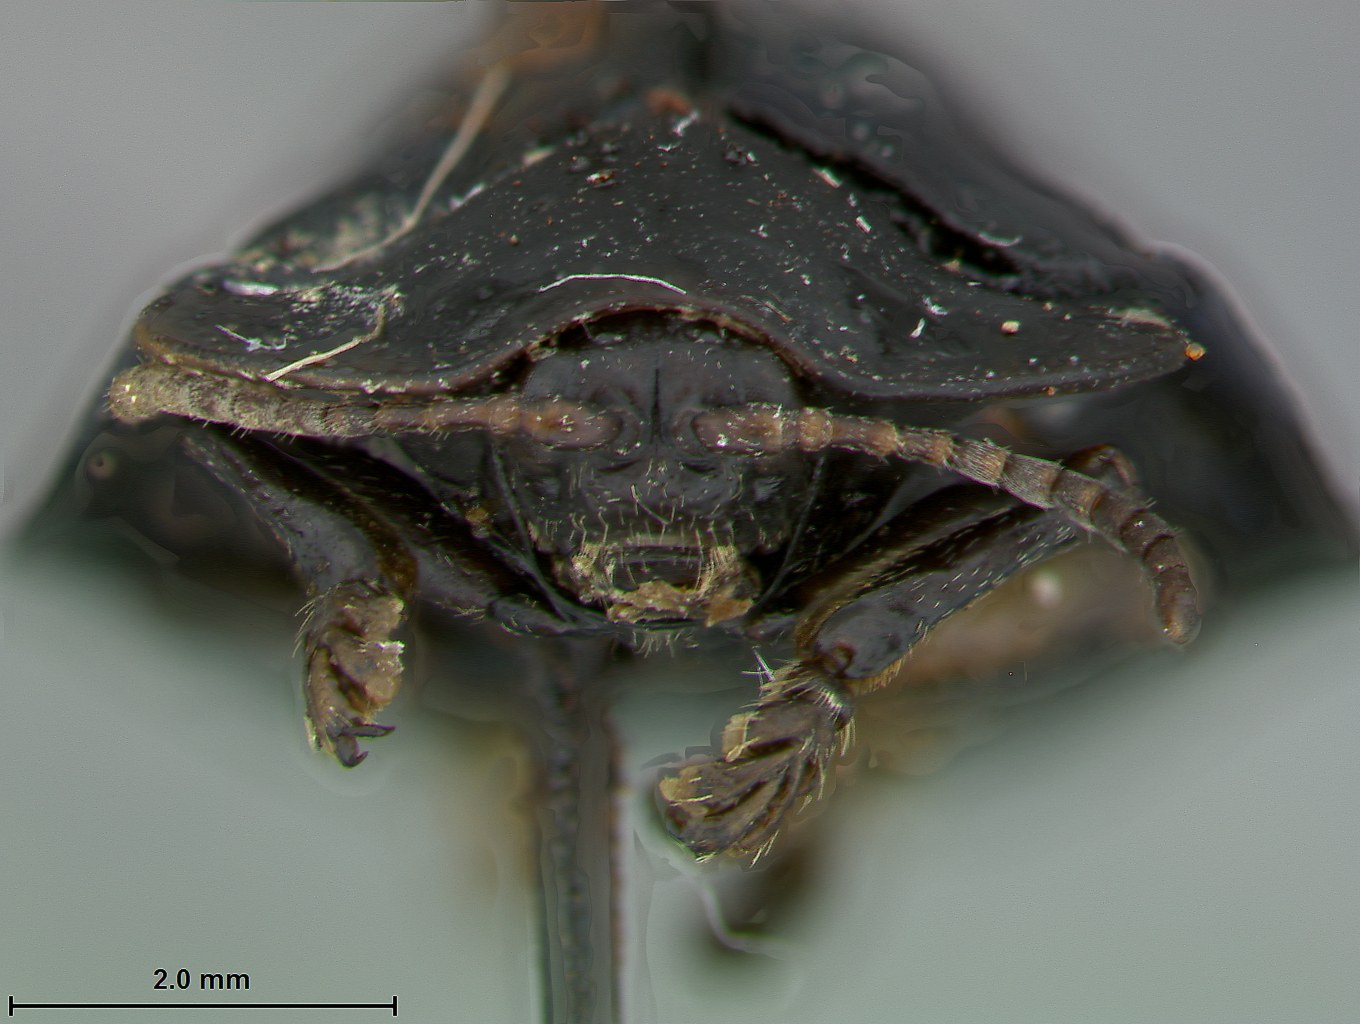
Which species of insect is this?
Stoiba nigricans
